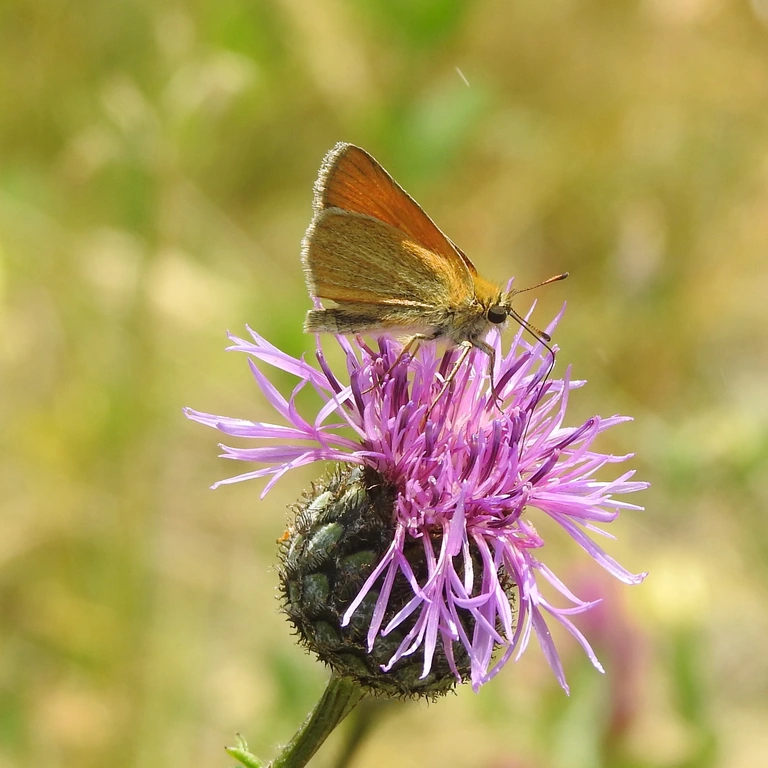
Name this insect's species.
Thymelicus sylvestris
